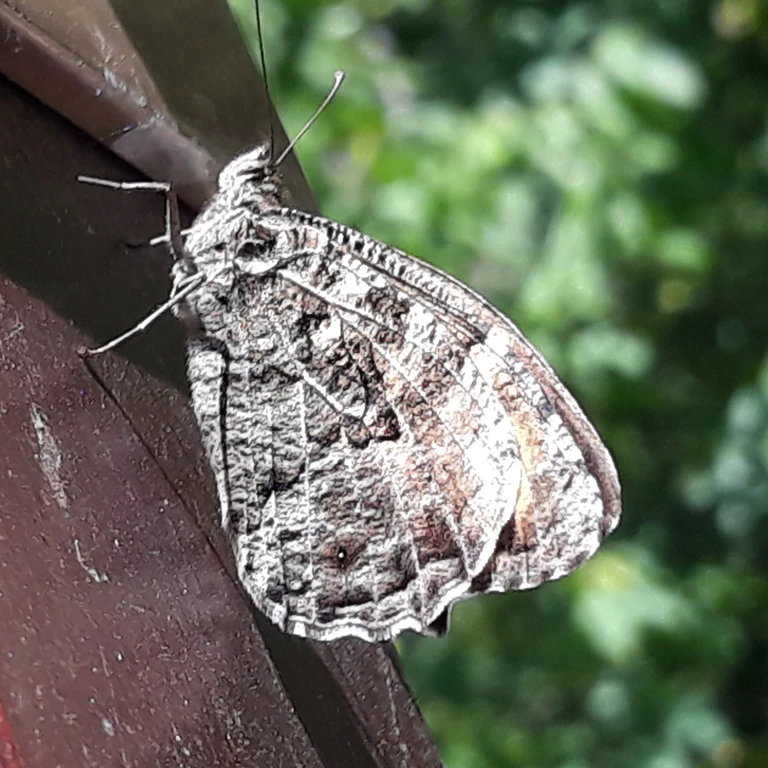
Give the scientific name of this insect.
Hipparchia semele
